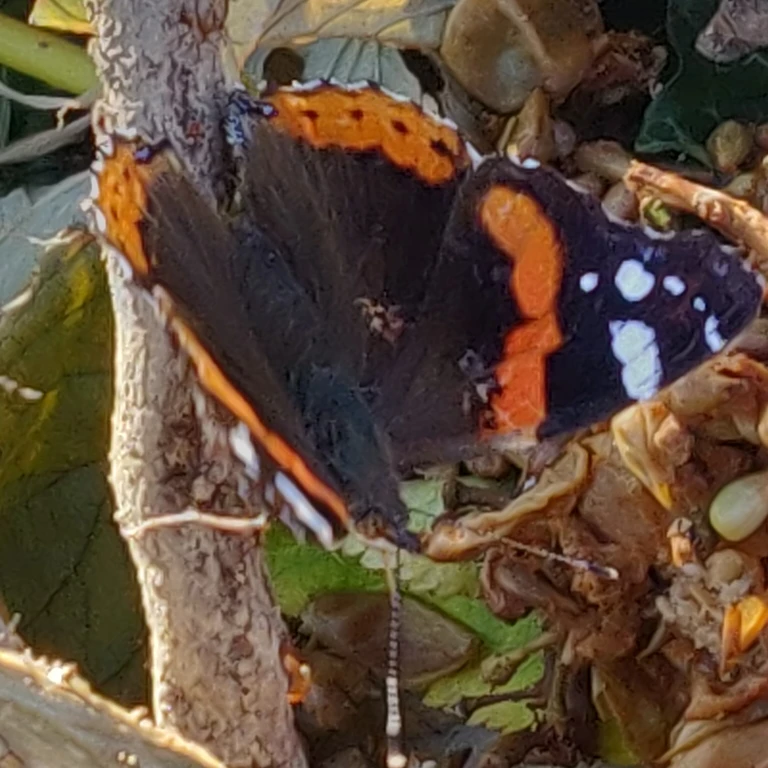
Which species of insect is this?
Vanessa atalanta
